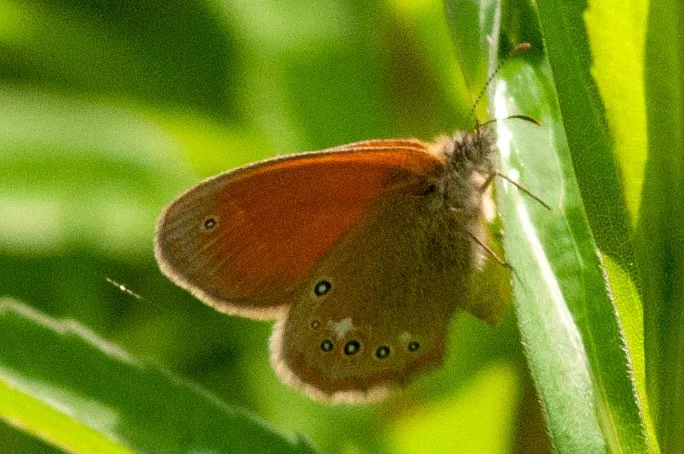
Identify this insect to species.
Coenonympha glycerion (also Coenonympha iphis)
